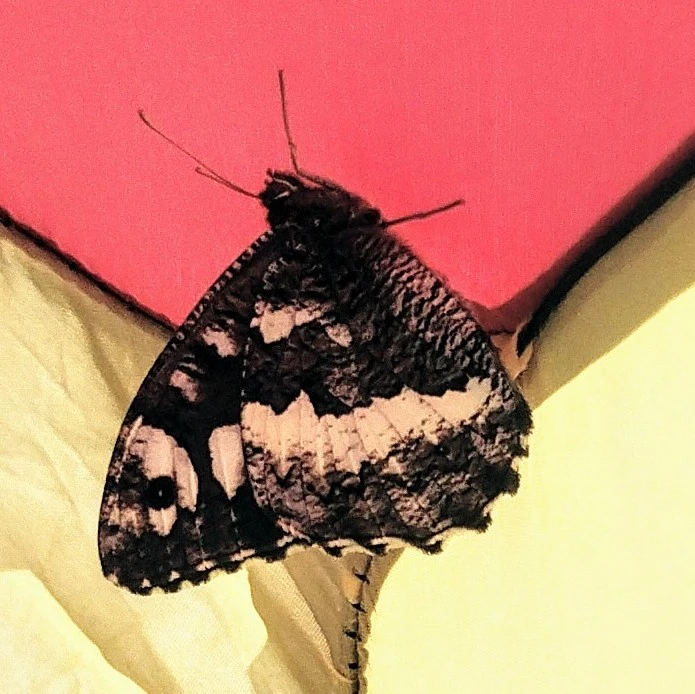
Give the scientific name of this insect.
Brintesia circe
